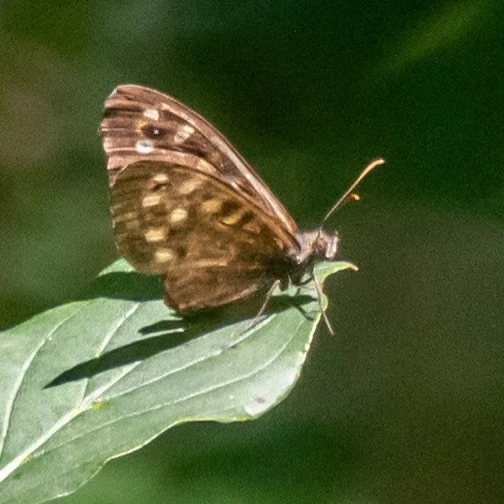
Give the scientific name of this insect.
Pararge aegeria
